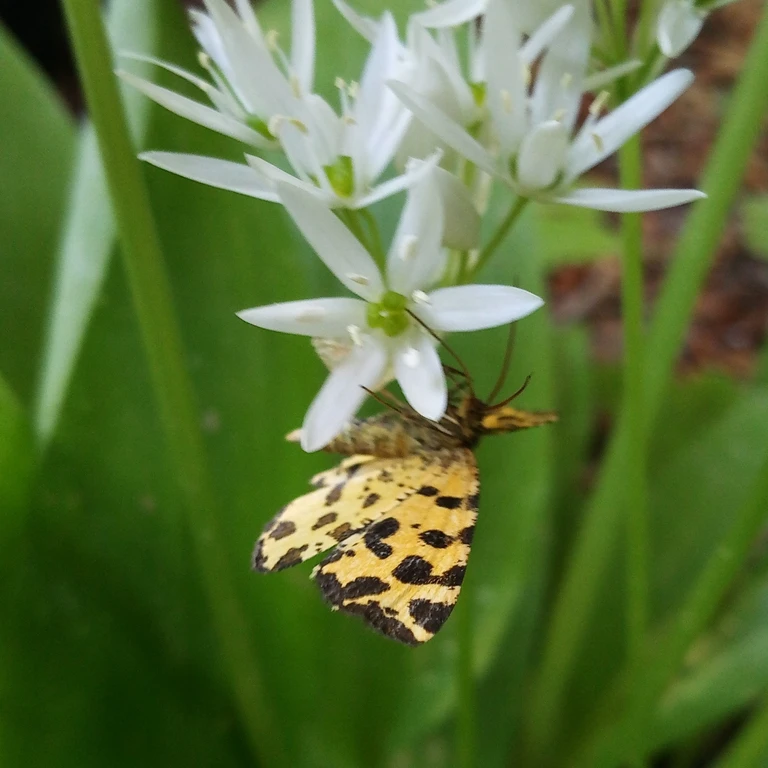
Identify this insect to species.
Pseudopanthera macularia
